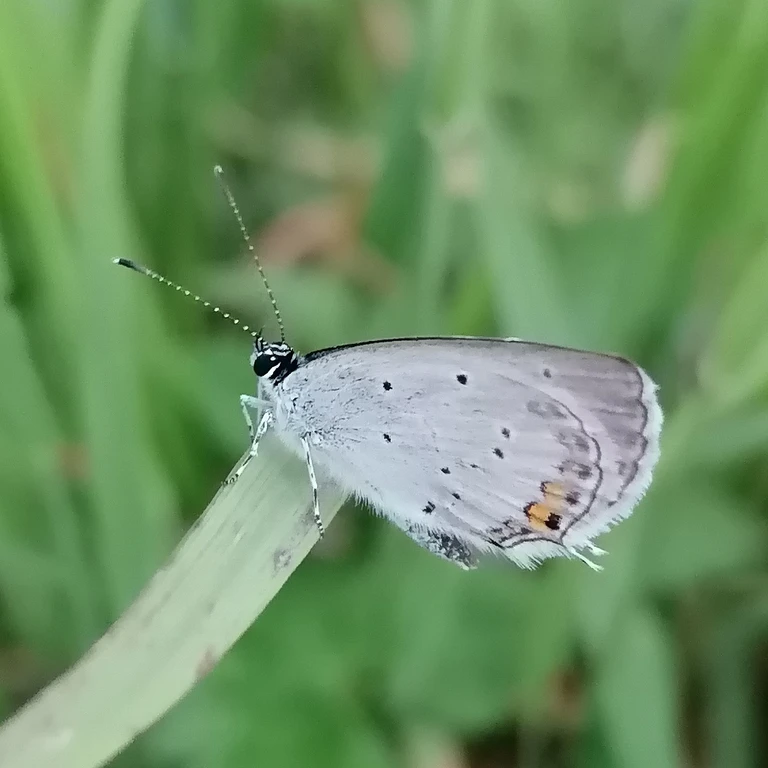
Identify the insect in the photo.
Cupido argiades (also Elkalyce argiades)
